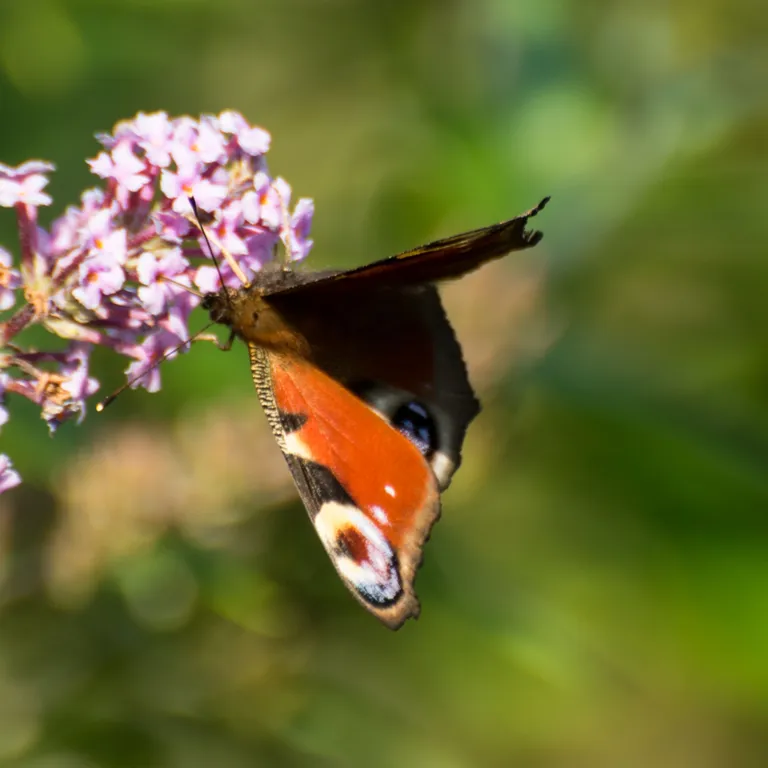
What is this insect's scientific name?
Aglais io
